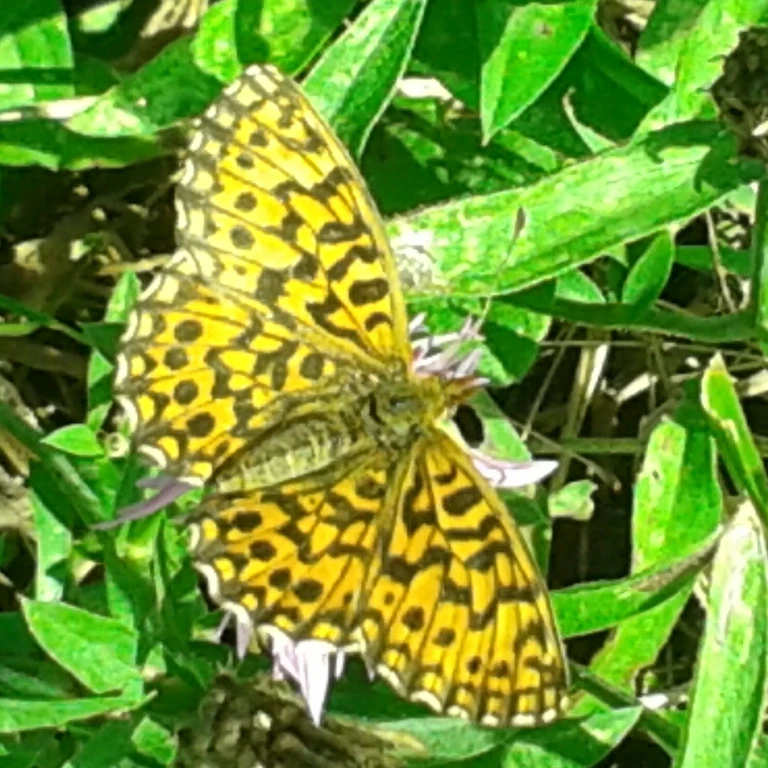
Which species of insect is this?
Boloria dia
